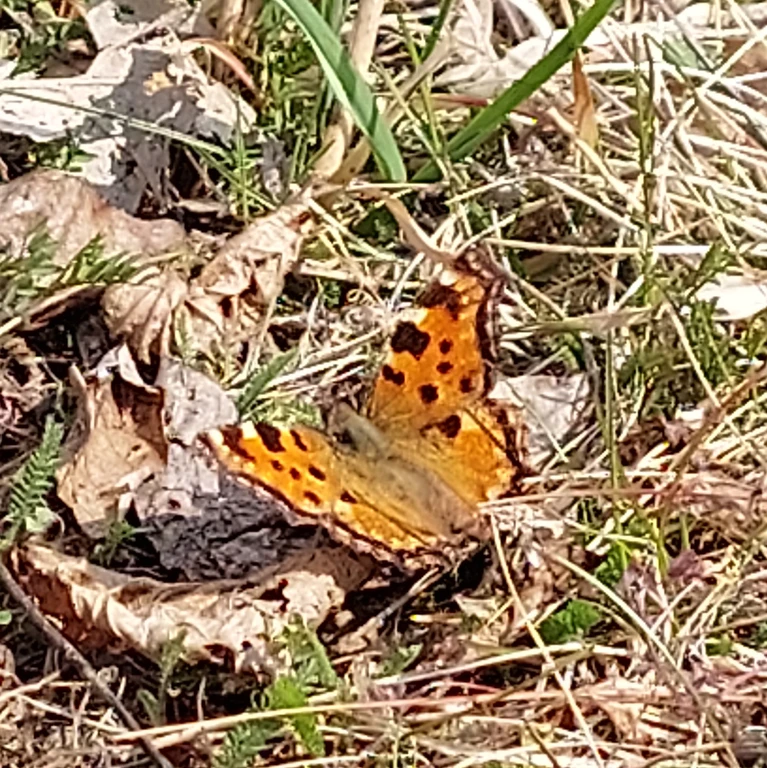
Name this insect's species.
Nymphalis polychloros
